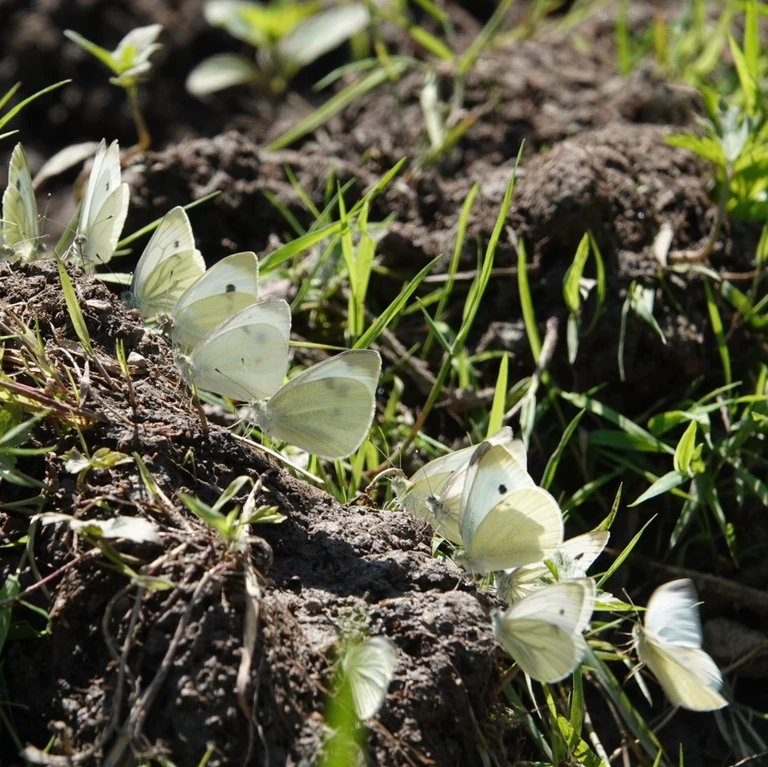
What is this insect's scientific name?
Pieris rapae
